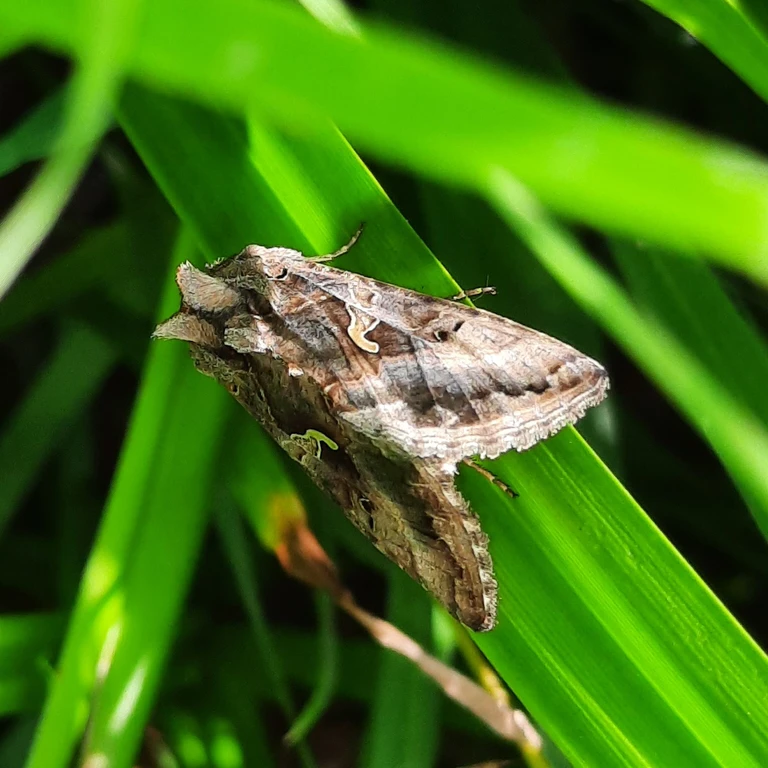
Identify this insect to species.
Autographa gamma
